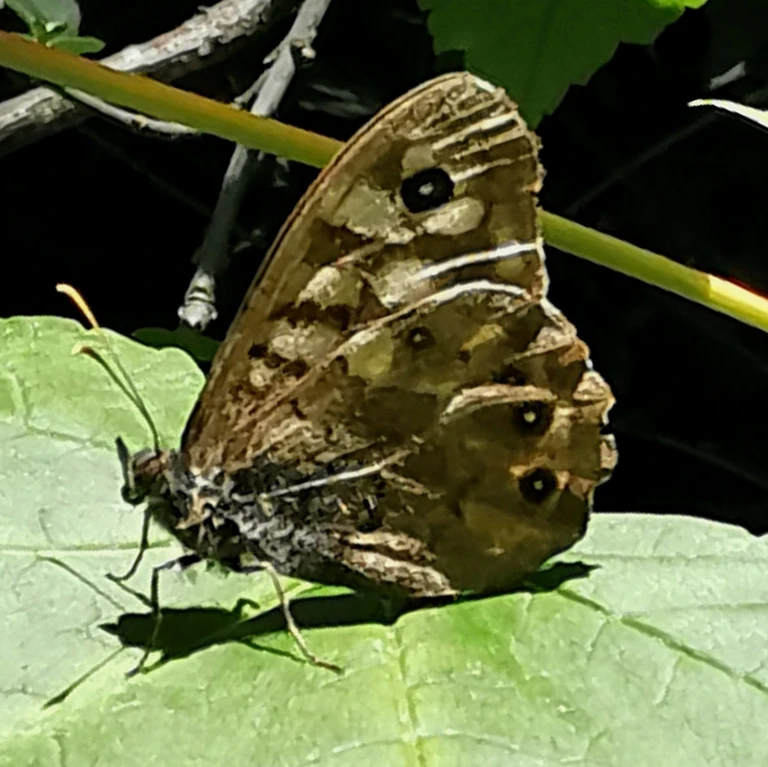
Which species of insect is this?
Pararge aegeria
